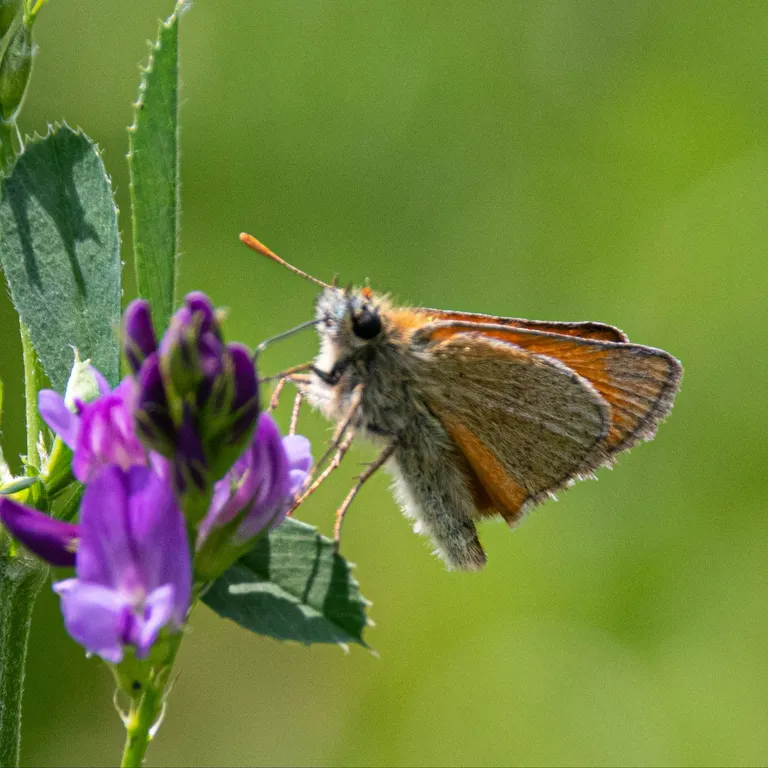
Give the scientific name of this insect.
Thymelicus sylvestris
